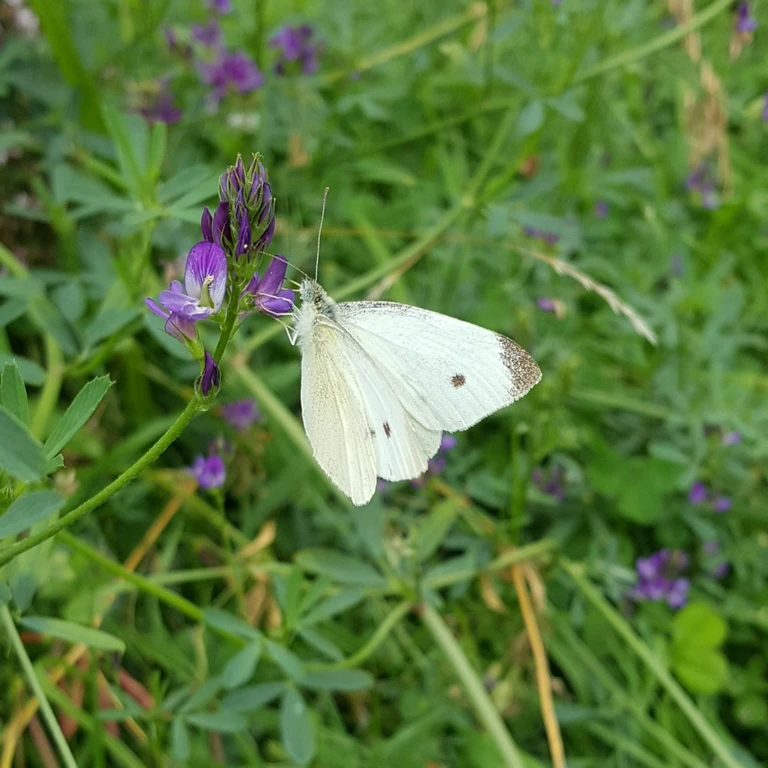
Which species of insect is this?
Pieris rapae
